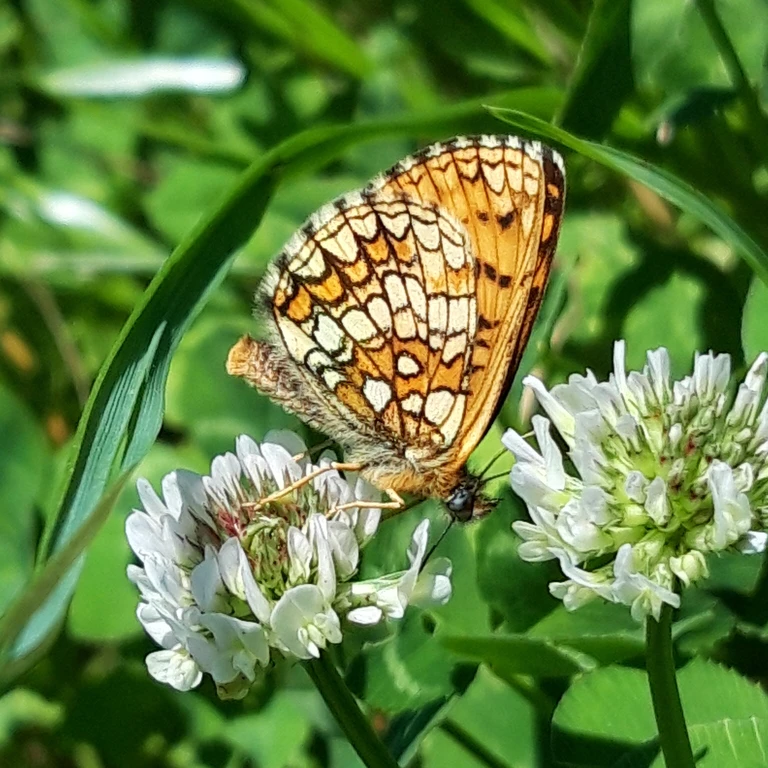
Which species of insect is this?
Melitaea athalia
